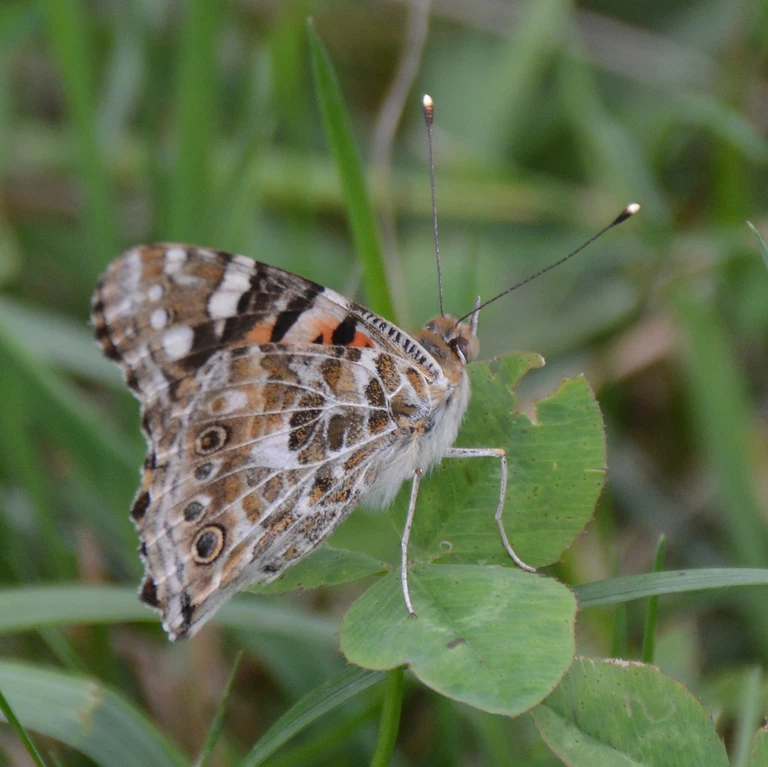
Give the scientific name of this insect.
Vanessa cardui
